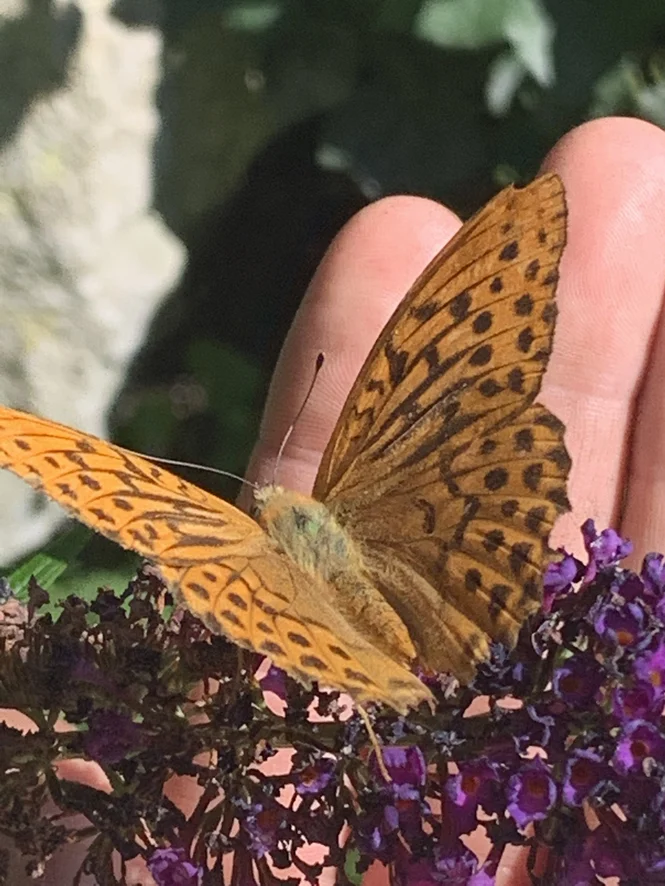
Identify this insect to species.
Argynnis paphia
